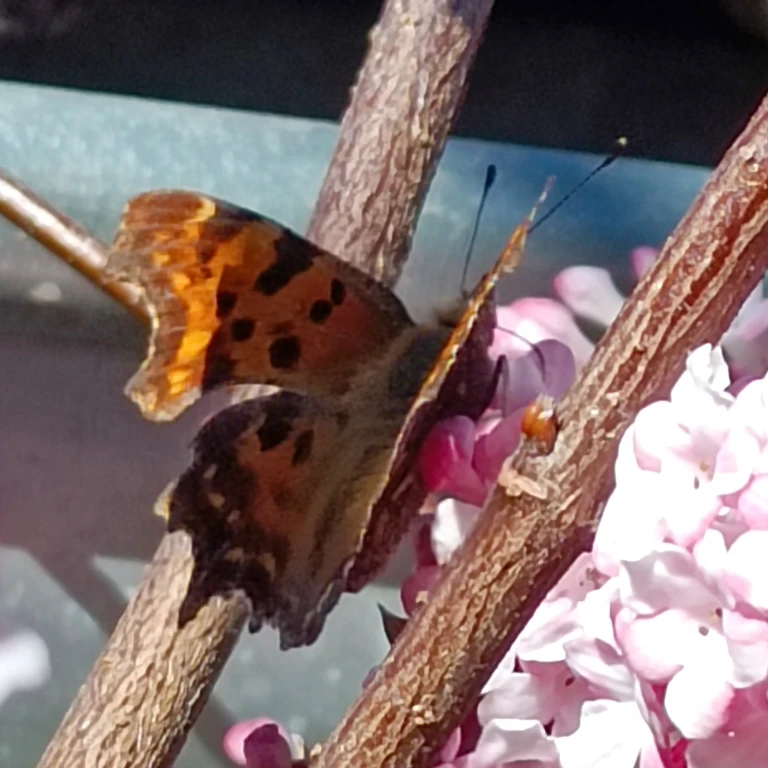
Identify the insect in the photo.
Polygonia c-album
